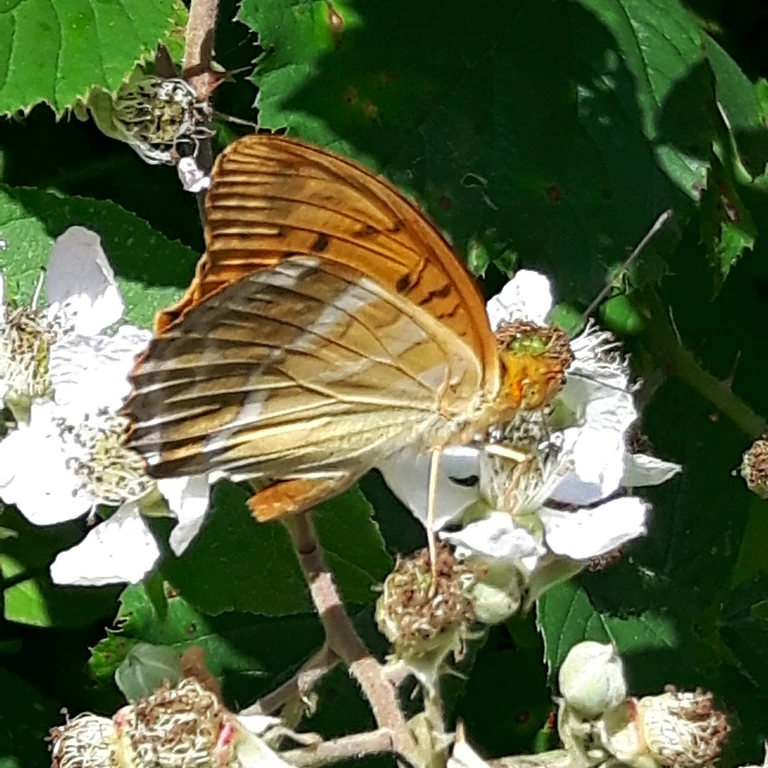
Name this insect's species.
Argynnis paphia
